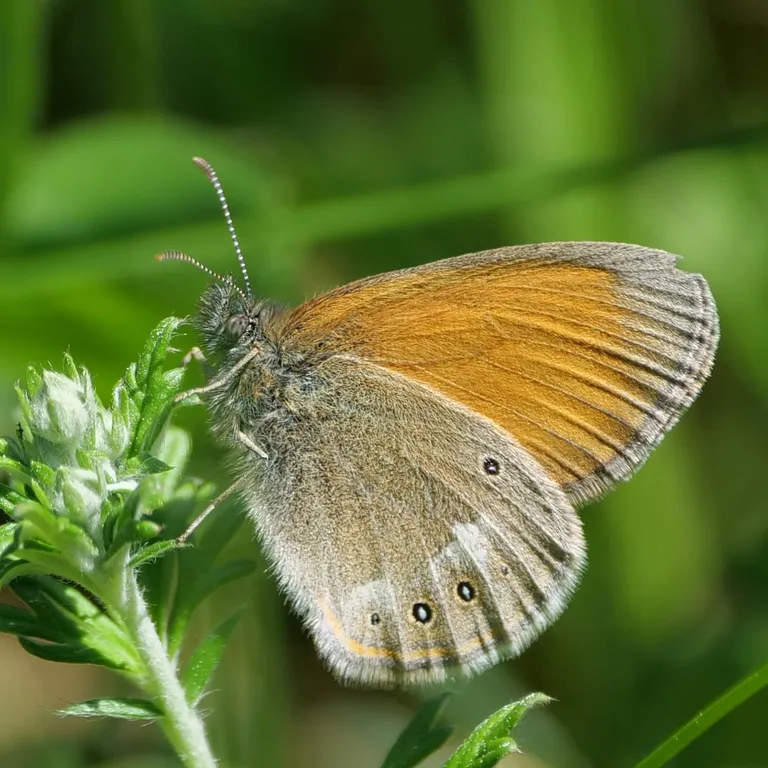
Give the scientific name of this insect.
Coenonympha glycerion (also Coenonympha iphis)
